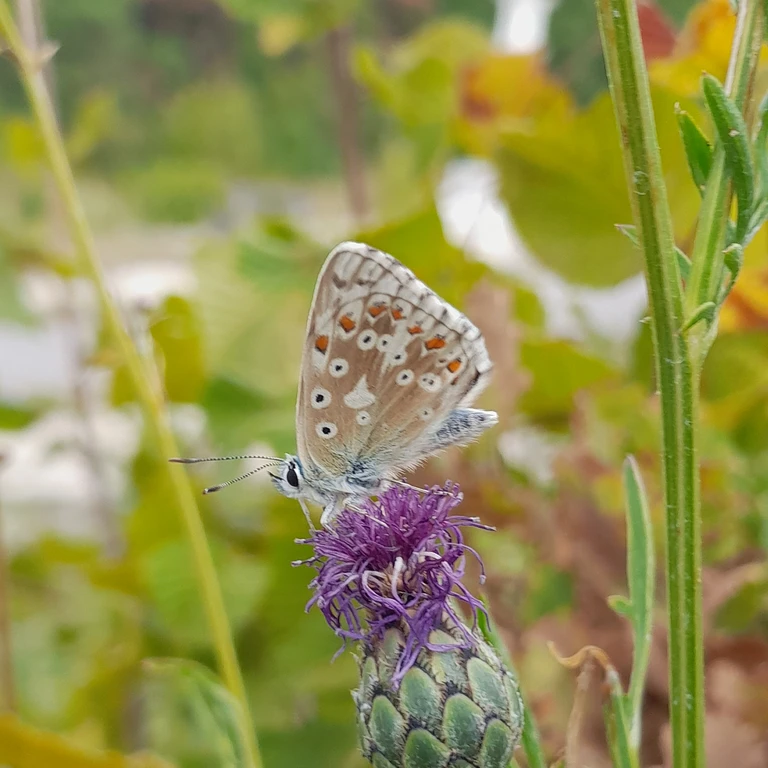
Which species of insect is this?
Lysandra coridon
